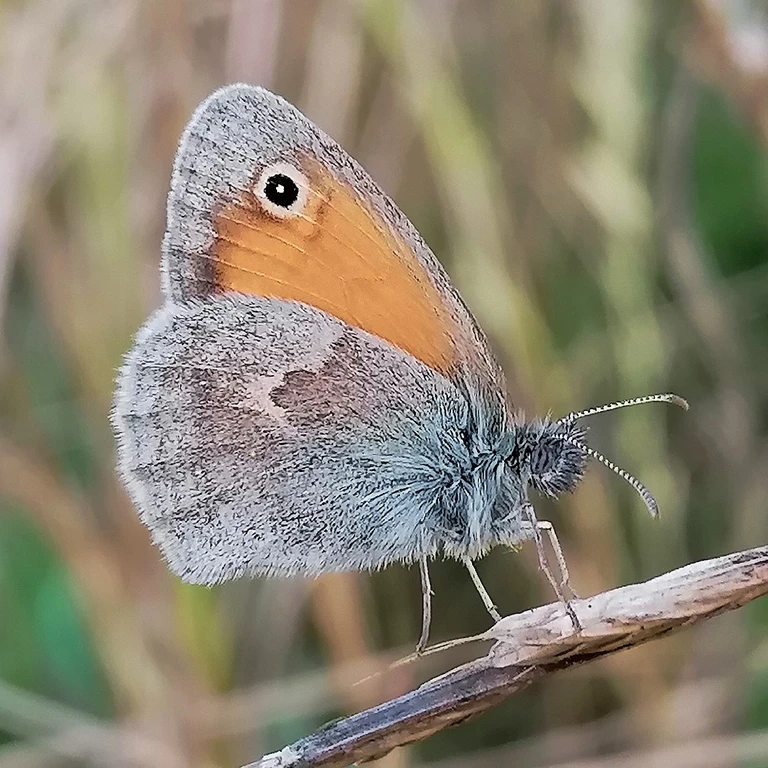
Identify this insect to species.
Coenonympha pamphilus
